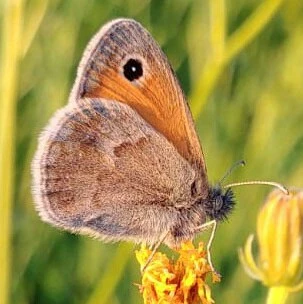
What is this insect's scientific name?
Coenonympha pamphilus
